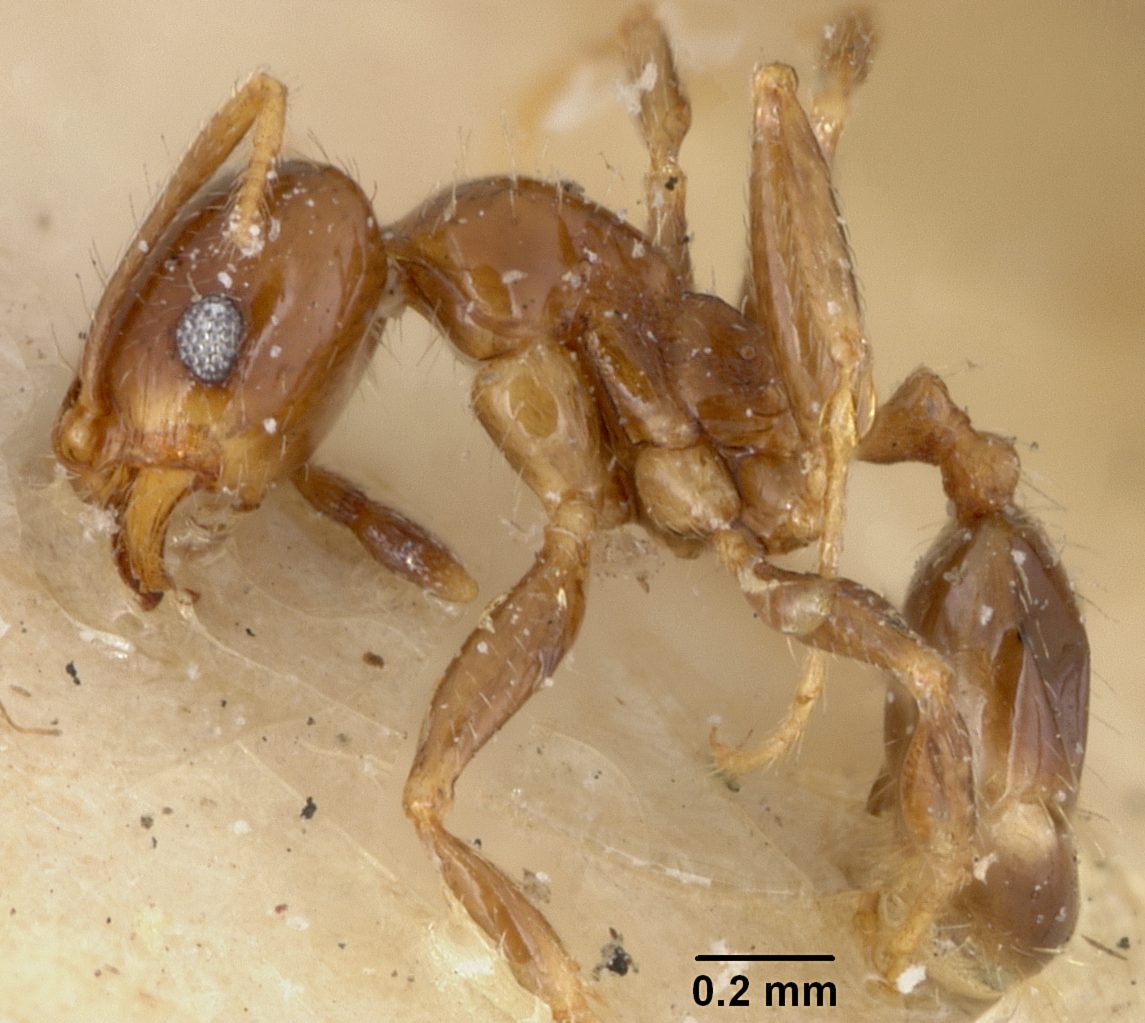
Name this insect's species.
Pheidole kingi
